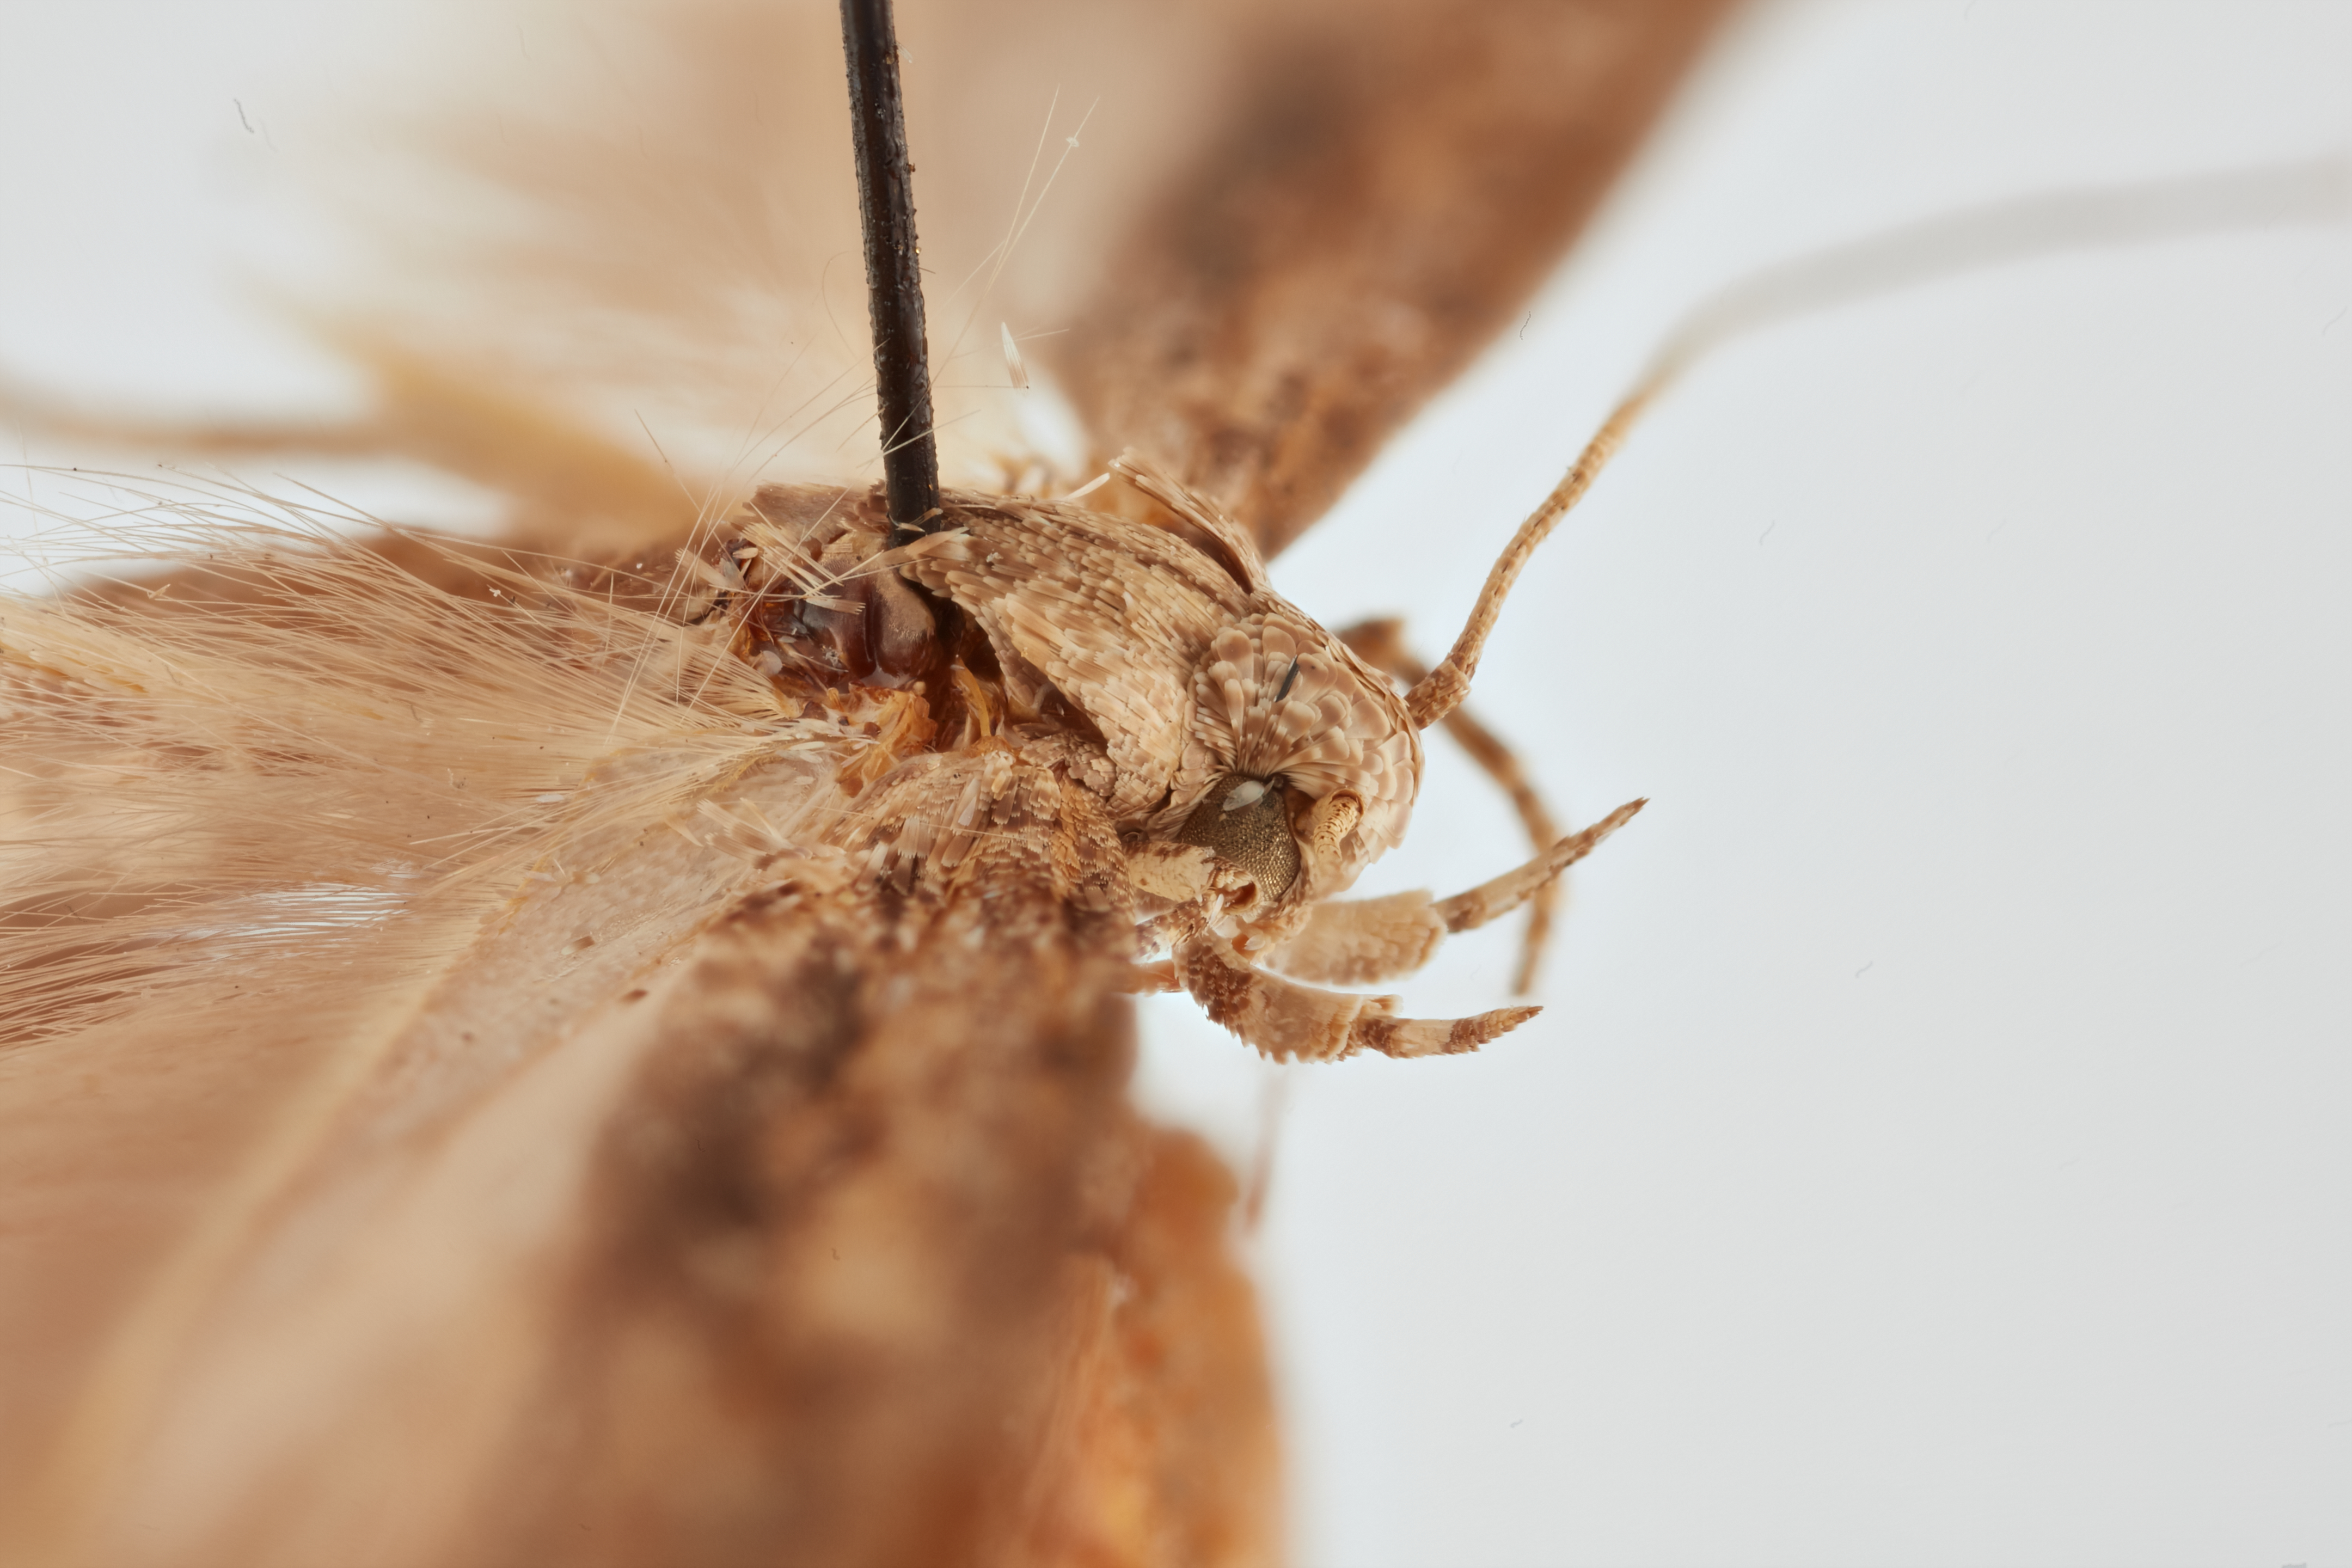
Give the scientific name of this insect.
Phthorimaea operculella
